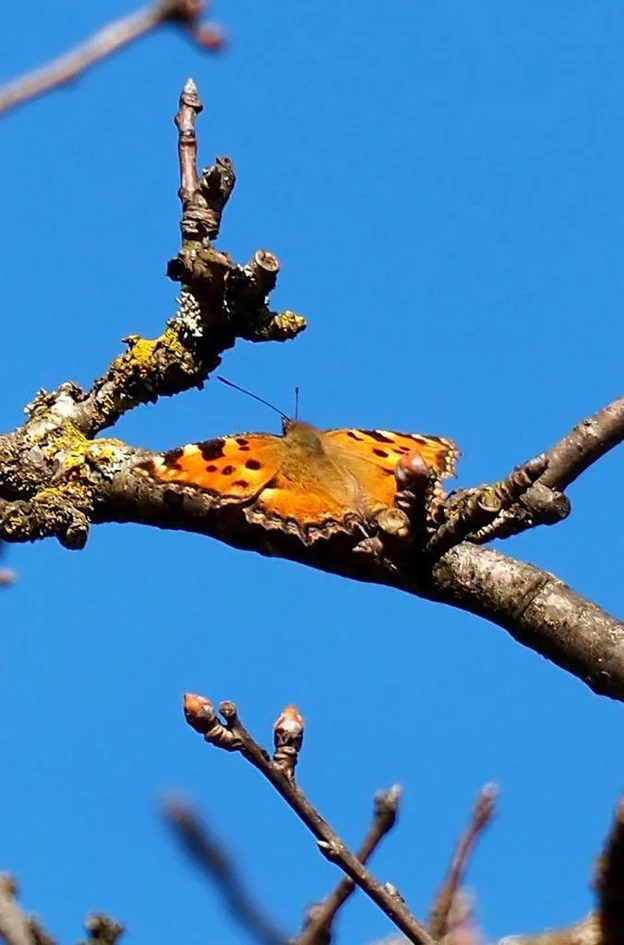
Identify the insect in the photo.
Nymphalis polychloros
